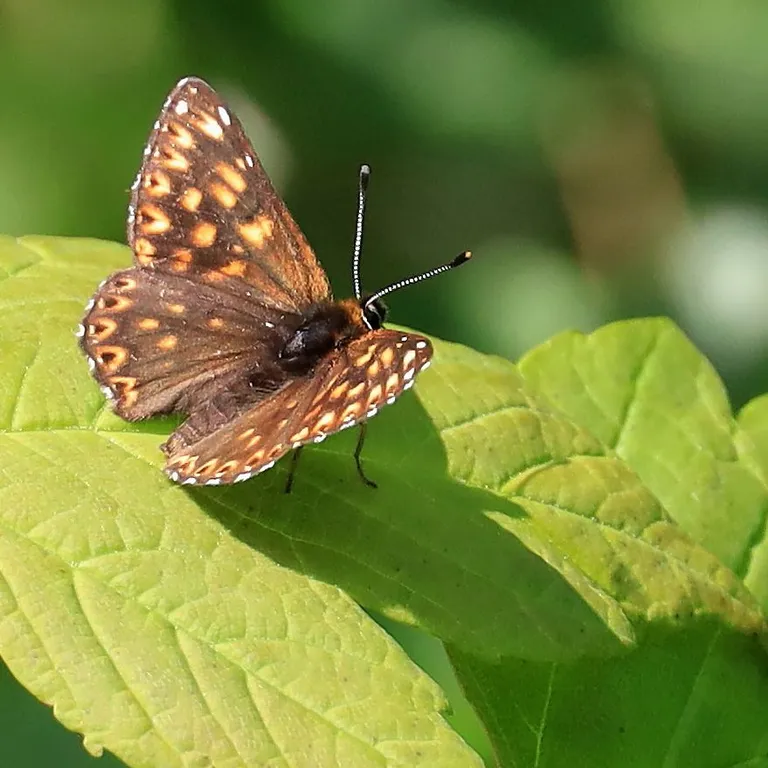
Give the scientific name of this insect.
Hamearis lucina
